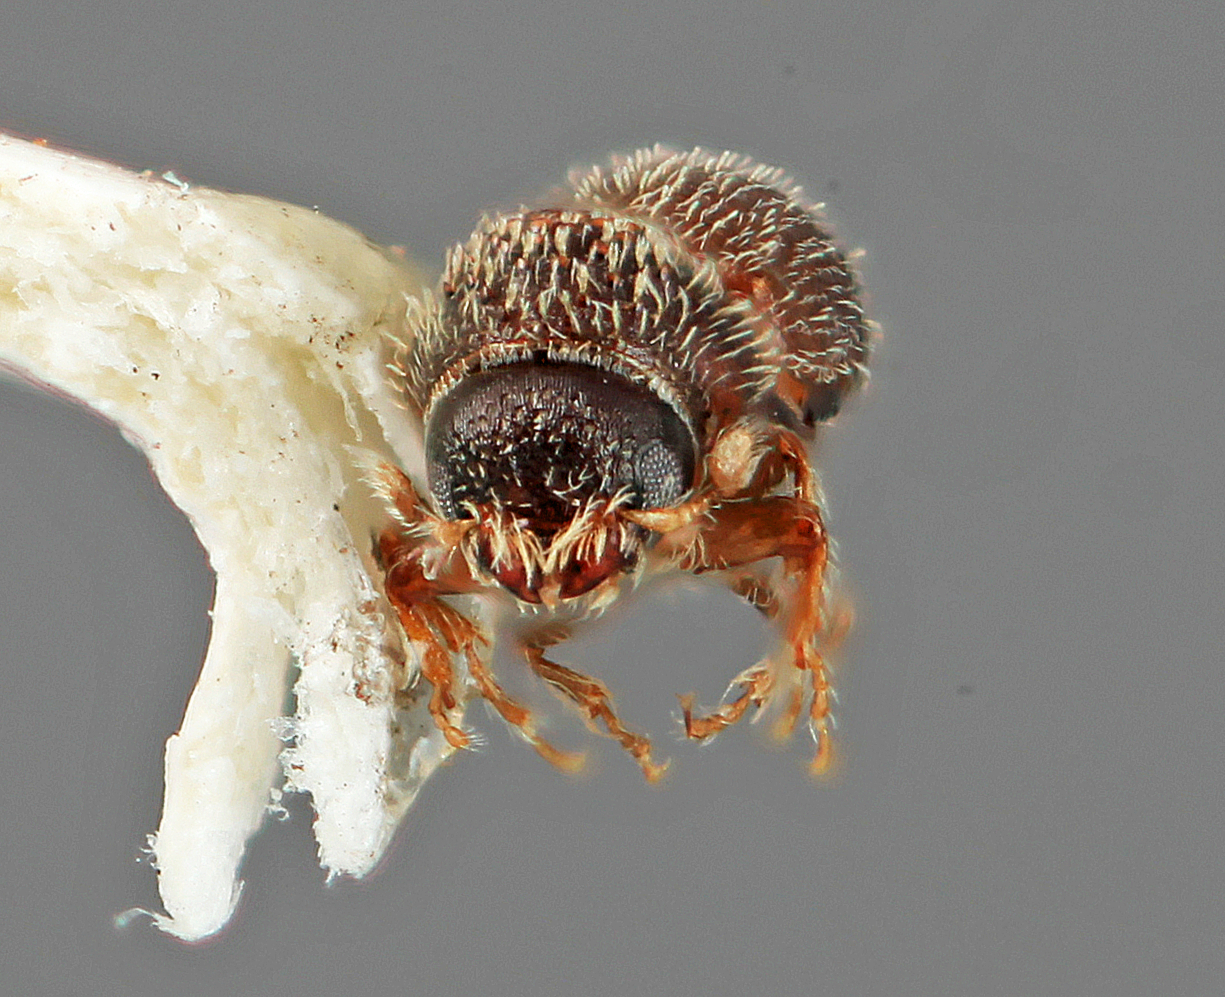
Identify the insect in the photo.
Cryptulocleptus arbuti
